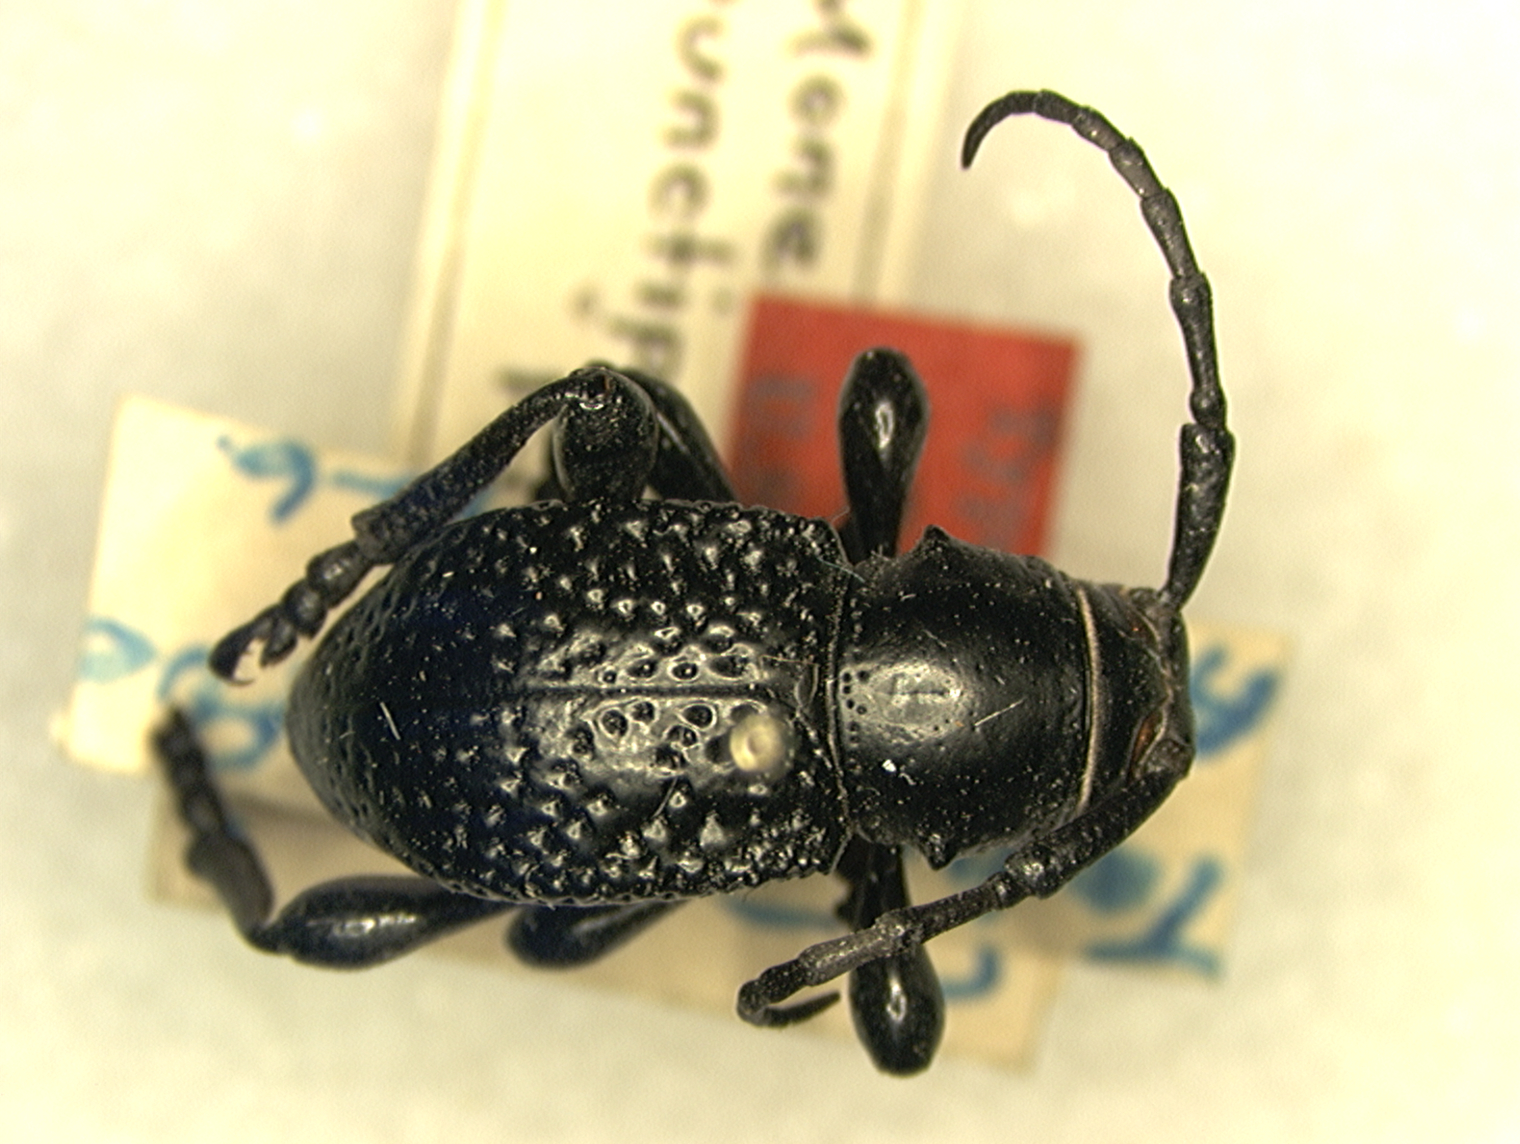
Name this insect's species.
Moneilema punctipennis
